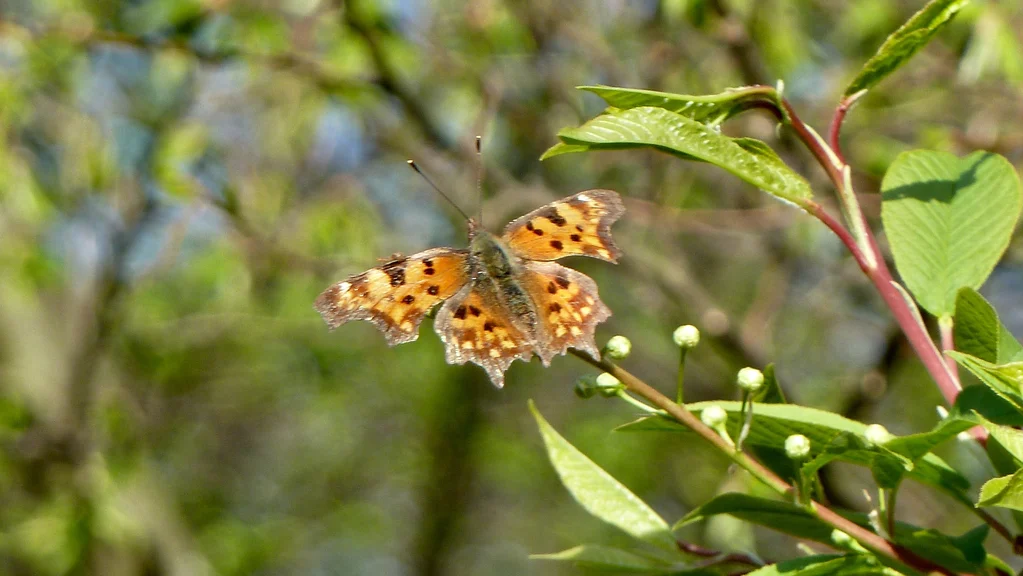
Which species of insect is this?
Polygonia c-album
